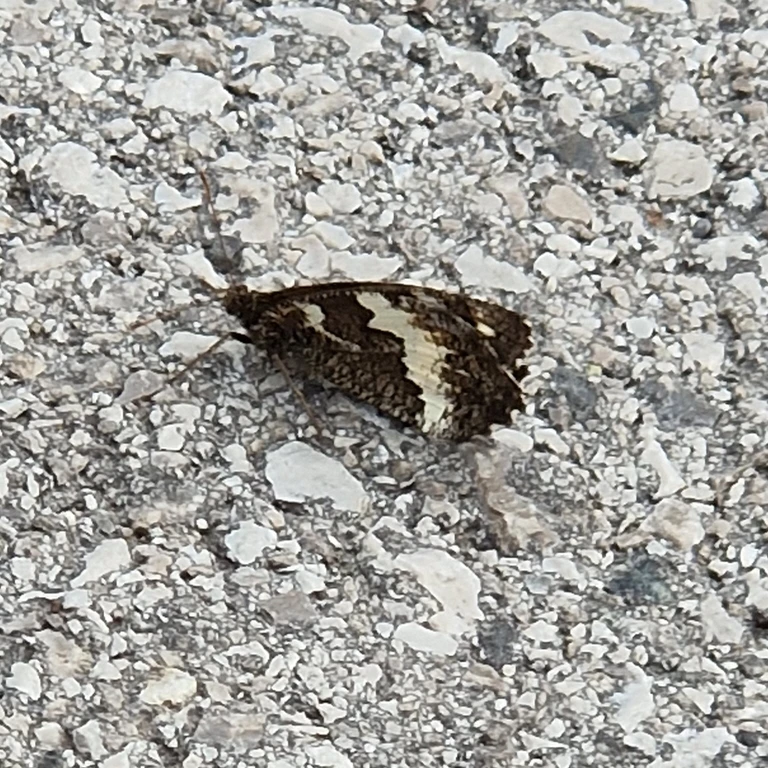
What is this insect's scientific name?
Brintesia circe
